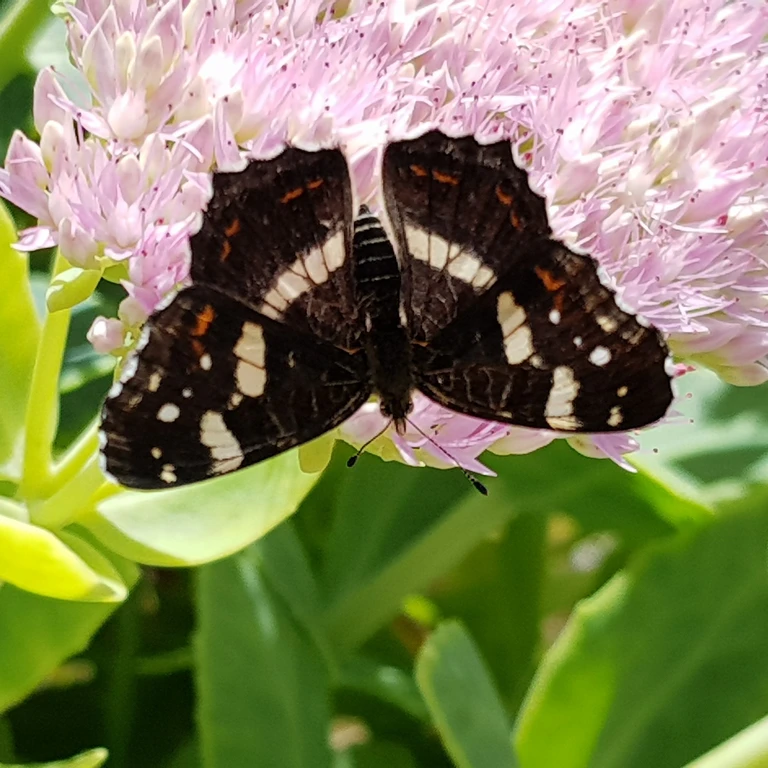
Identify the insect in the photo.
Araschnia levana
